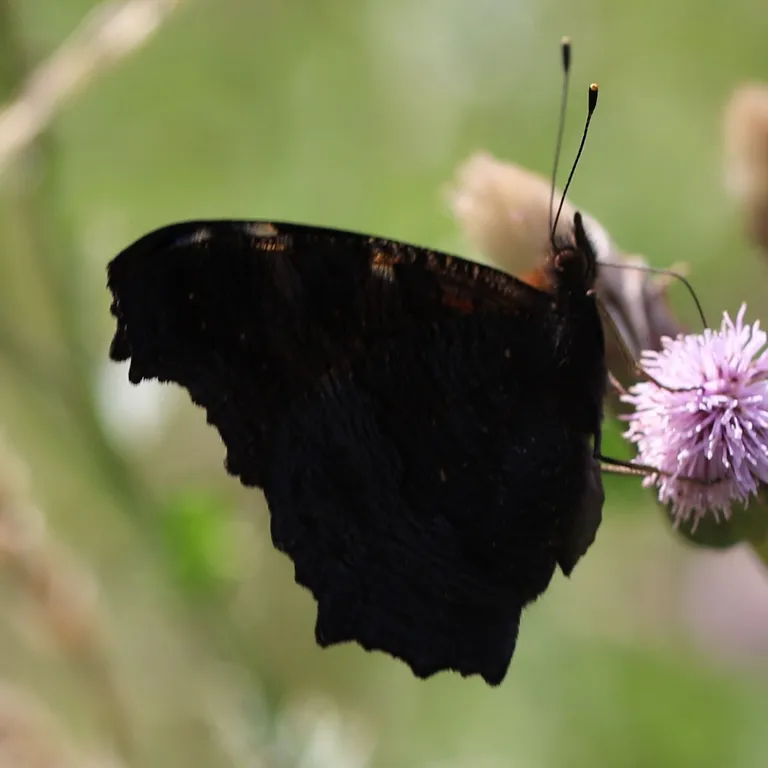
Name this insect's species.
Aglais io
